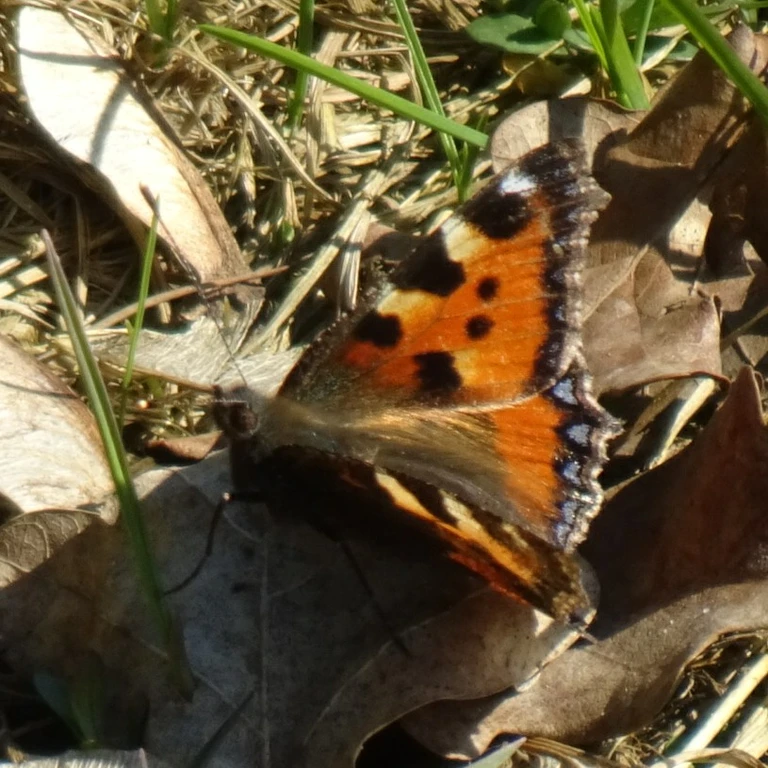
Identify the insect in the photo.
Aglais urticae
